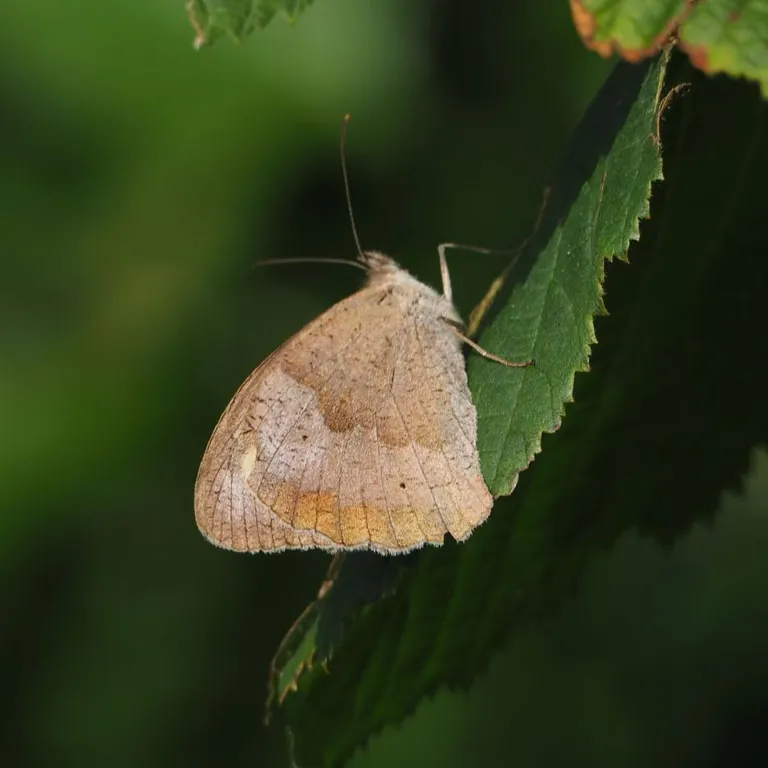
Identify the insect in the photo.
Maniola jurtina
